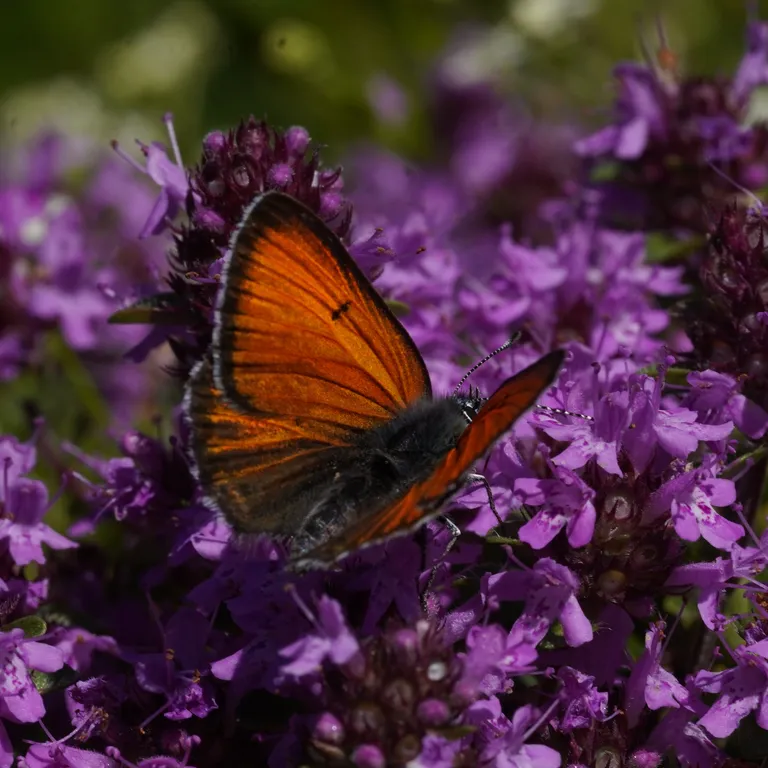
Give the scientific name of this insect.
Lycaena hippothoe (also Palaeochrysophanus hippothoe)
